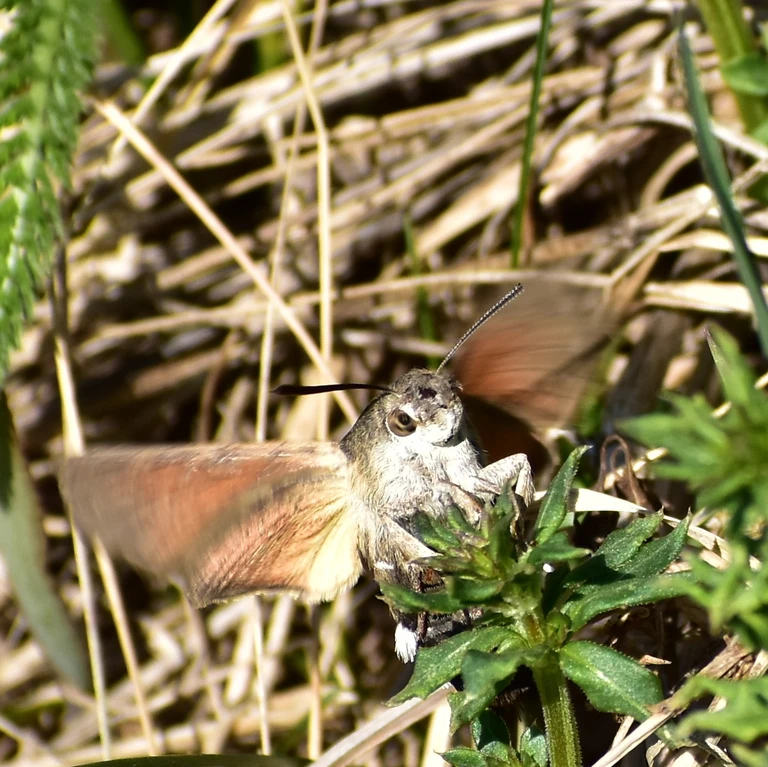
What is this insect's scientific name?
Macroglossum stellatarum
